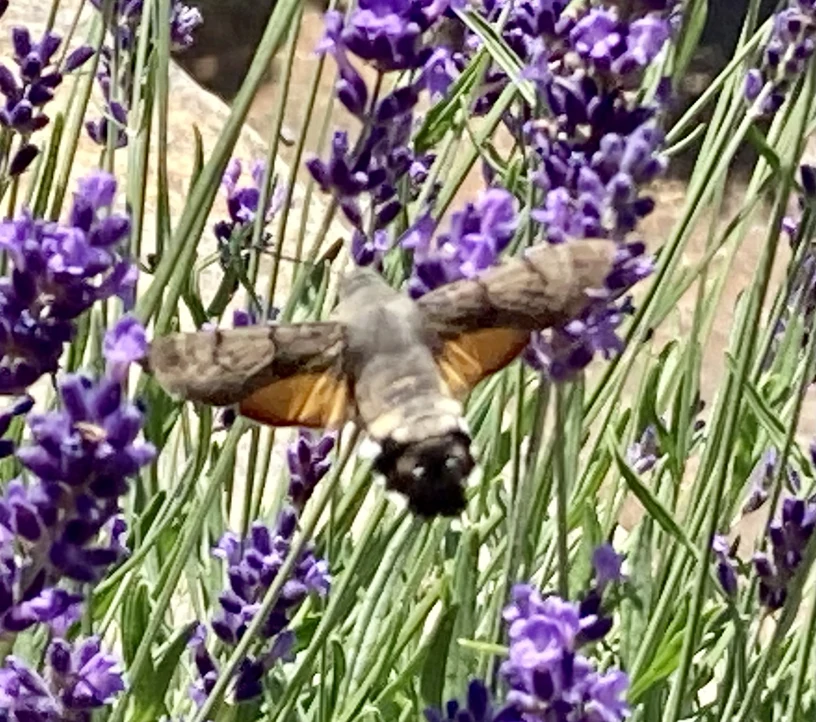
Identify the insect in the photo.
Macroglossum stellatarum
